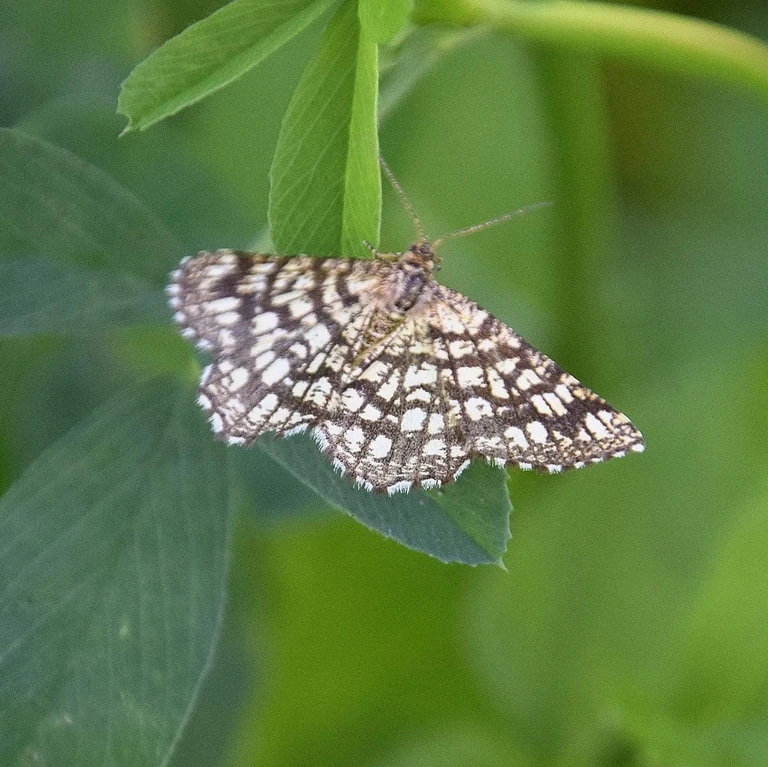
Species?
Chiasmia clathrata
